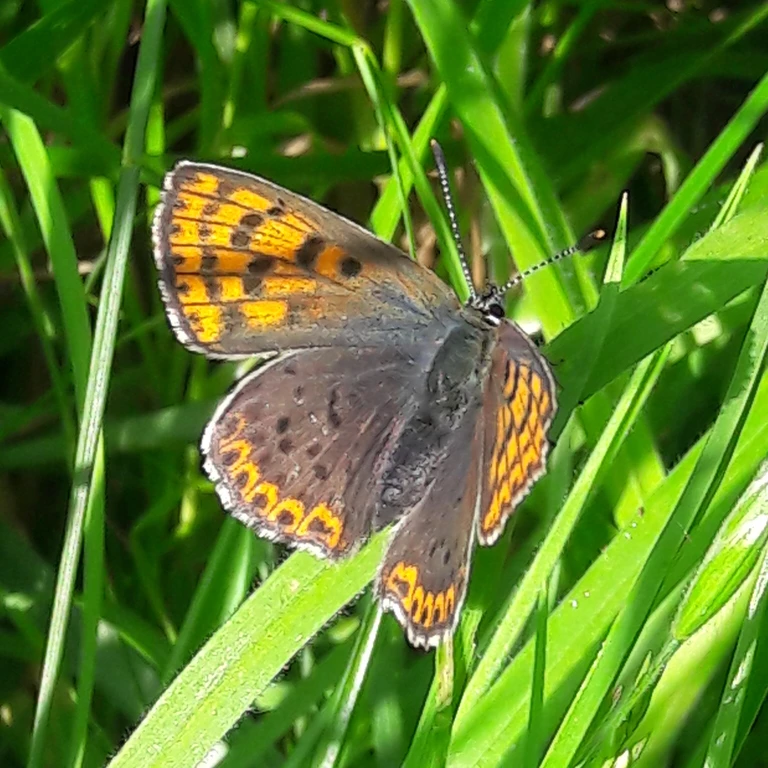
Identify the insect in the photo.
Lycaena tityrus (also Loweia tityrus)
